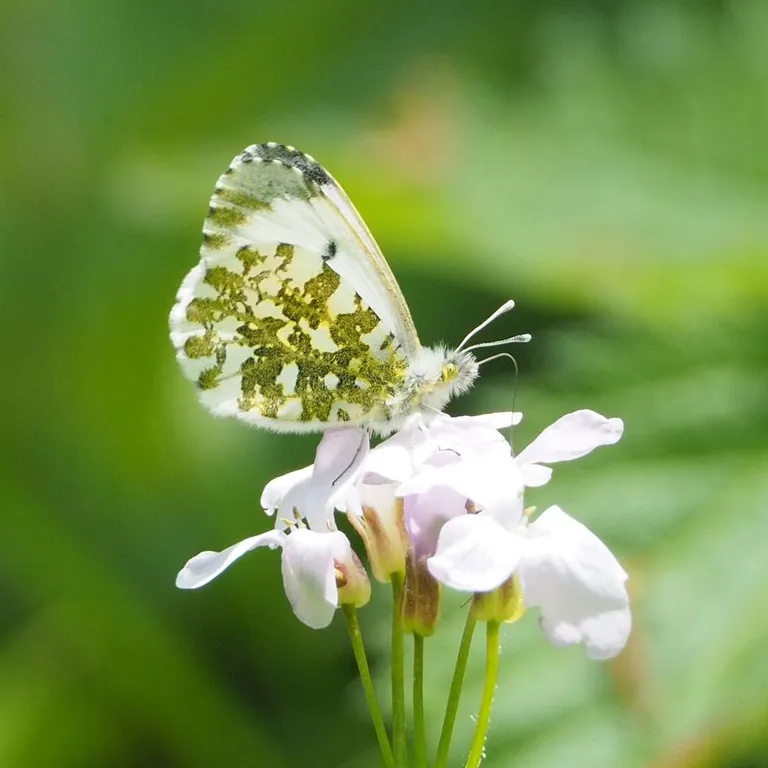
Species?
Anthocharis cardamines
